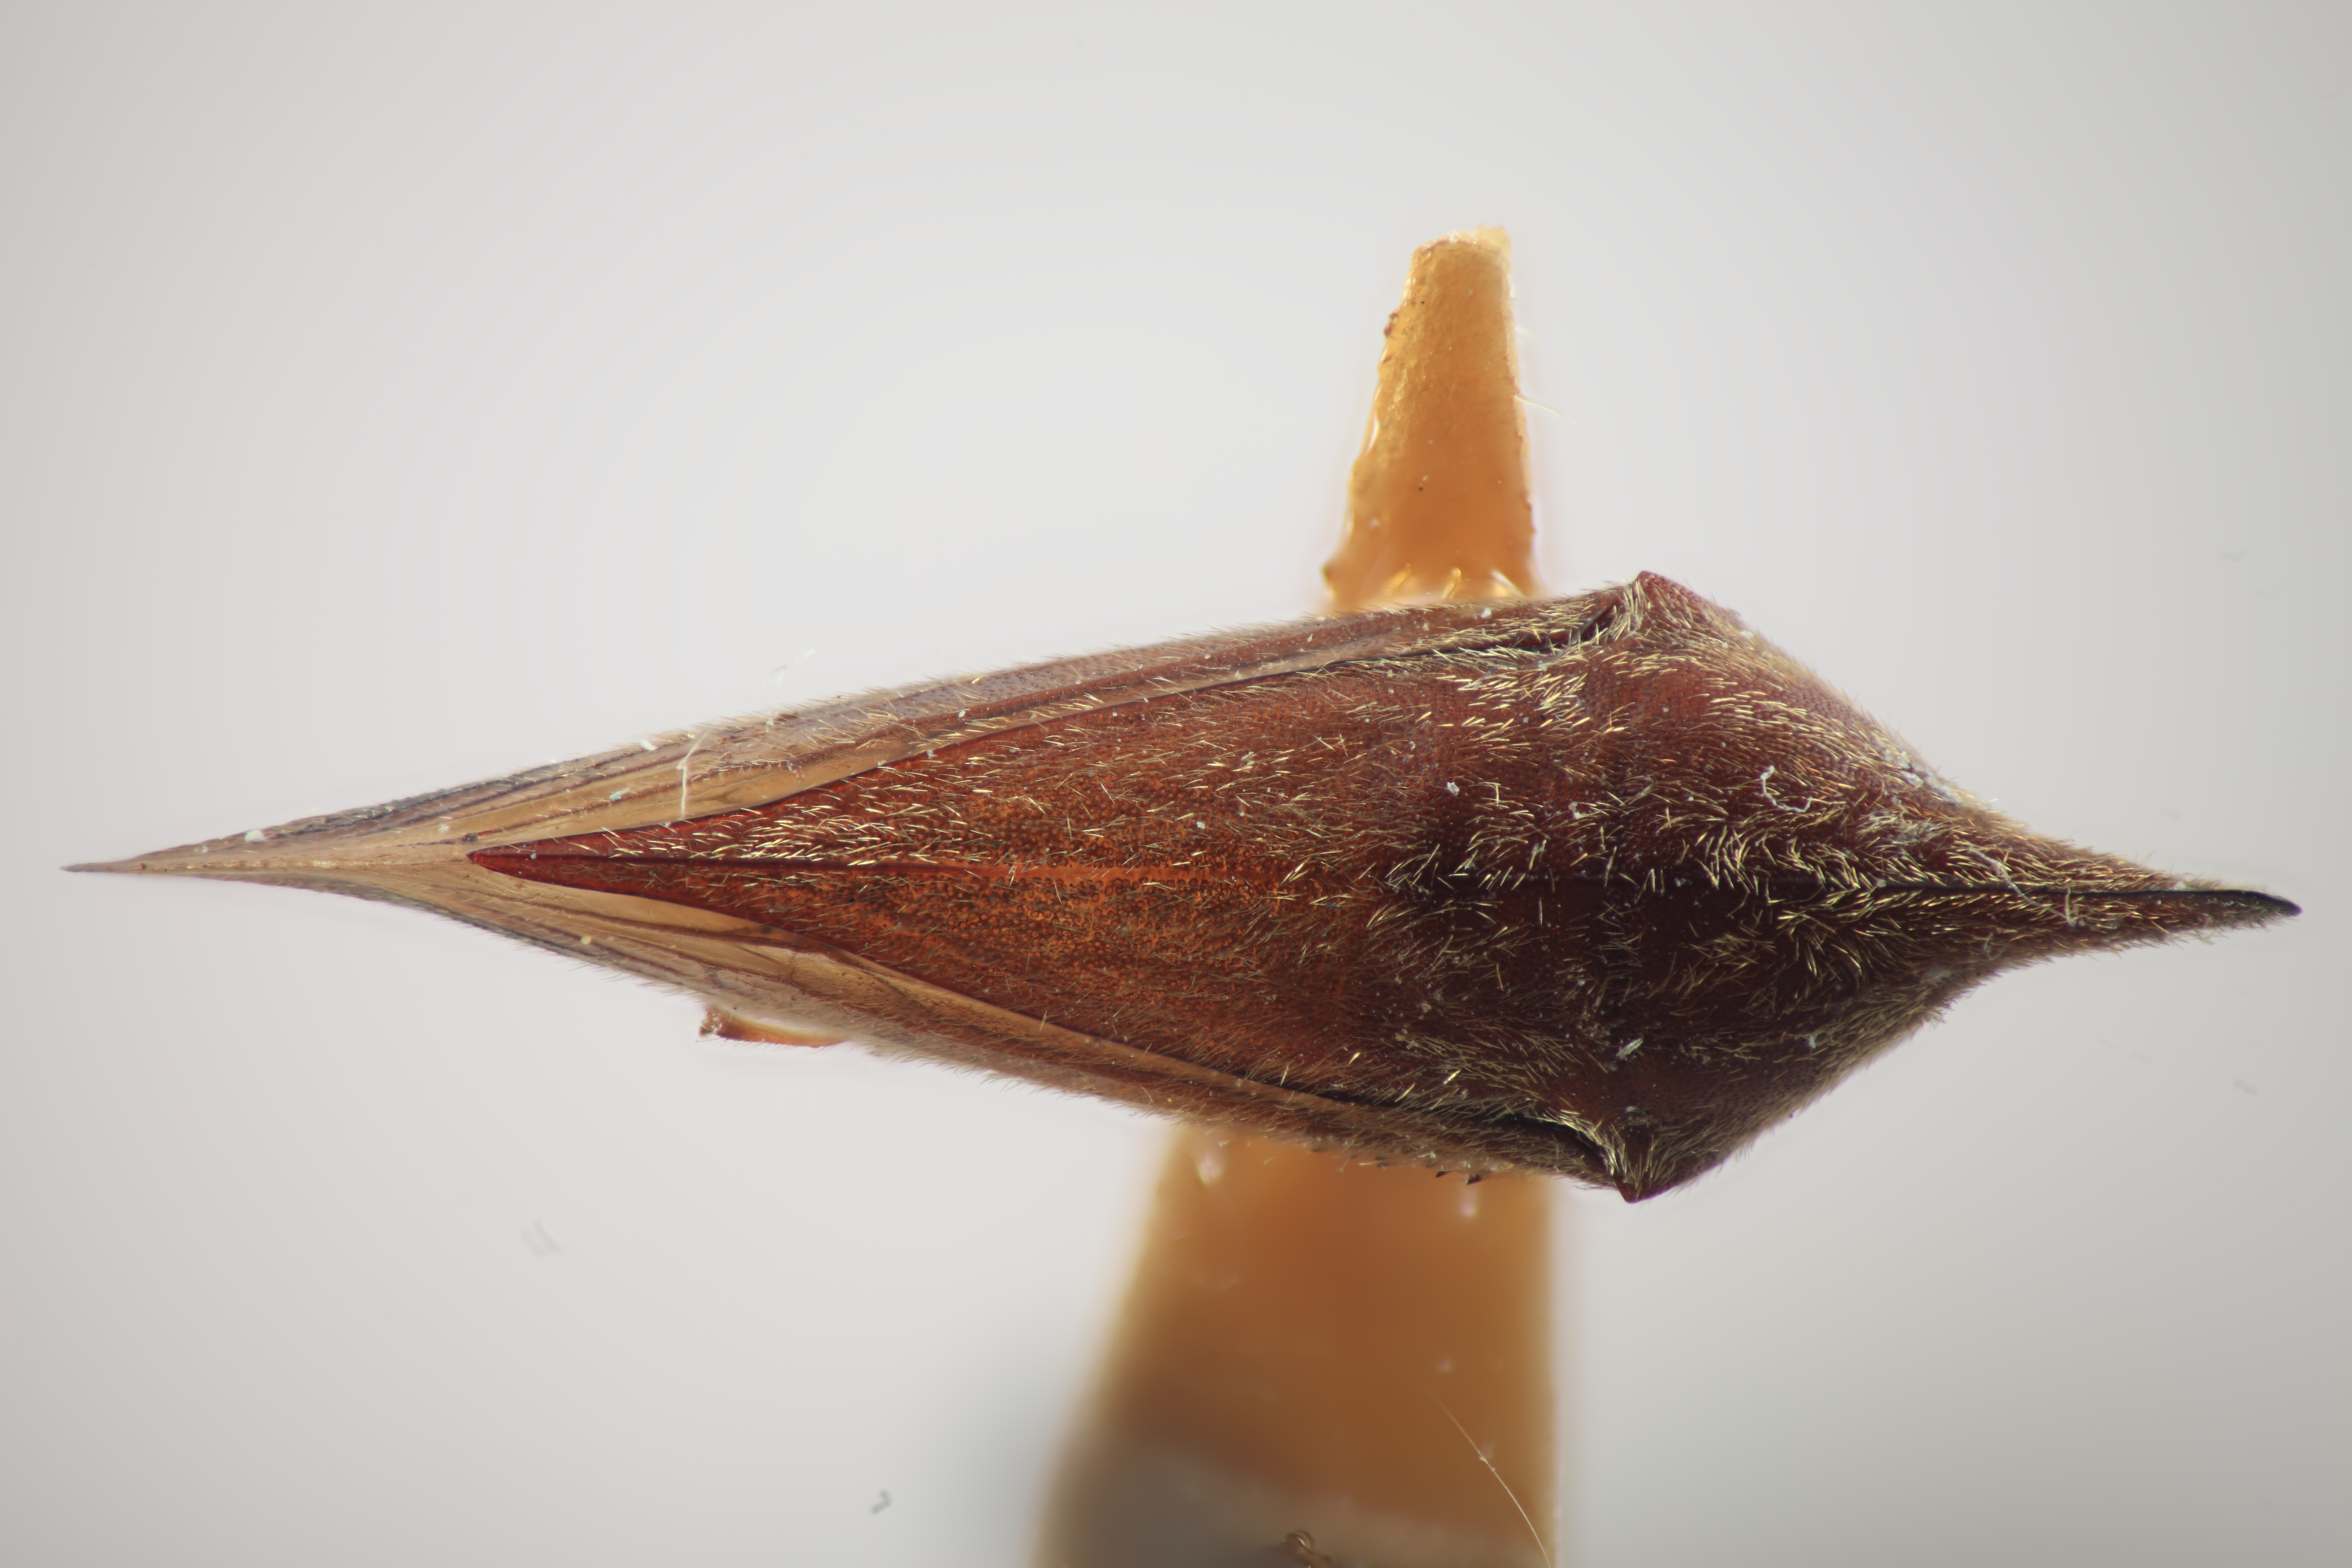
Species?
Calloconophora angustitibia
